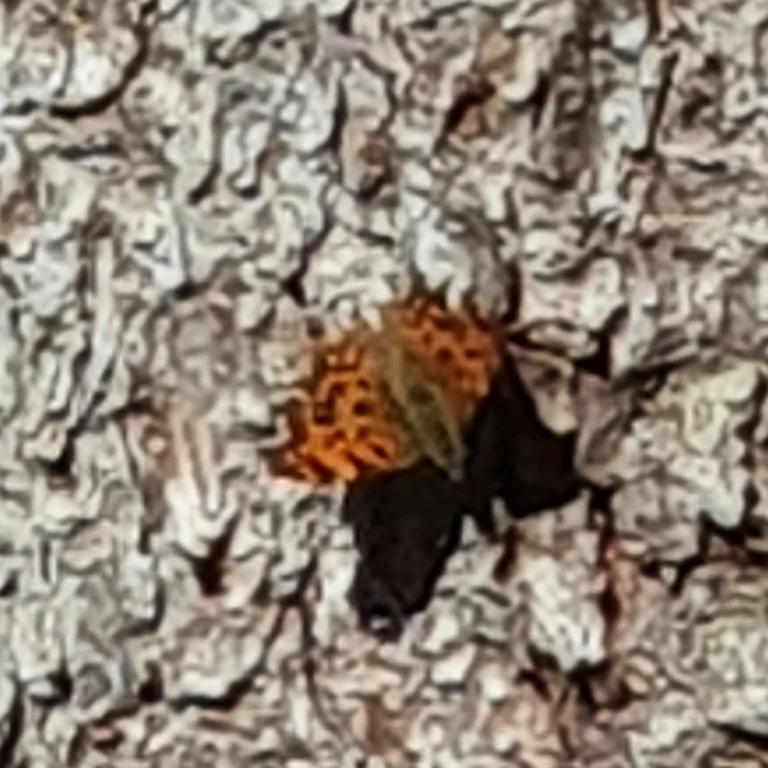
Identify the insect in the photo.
Polygonia c-album
